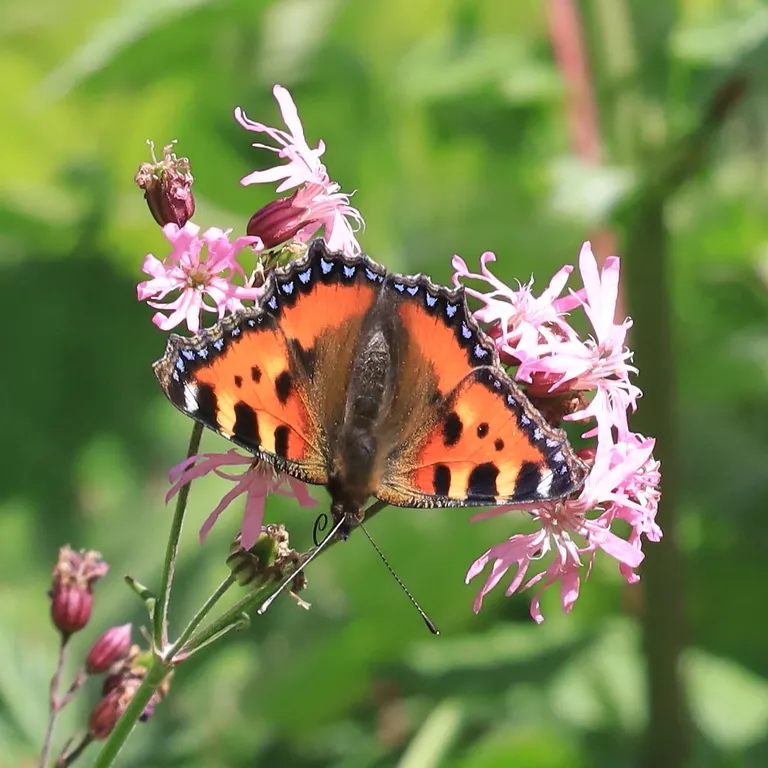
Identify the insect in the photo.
Aglais urticae
